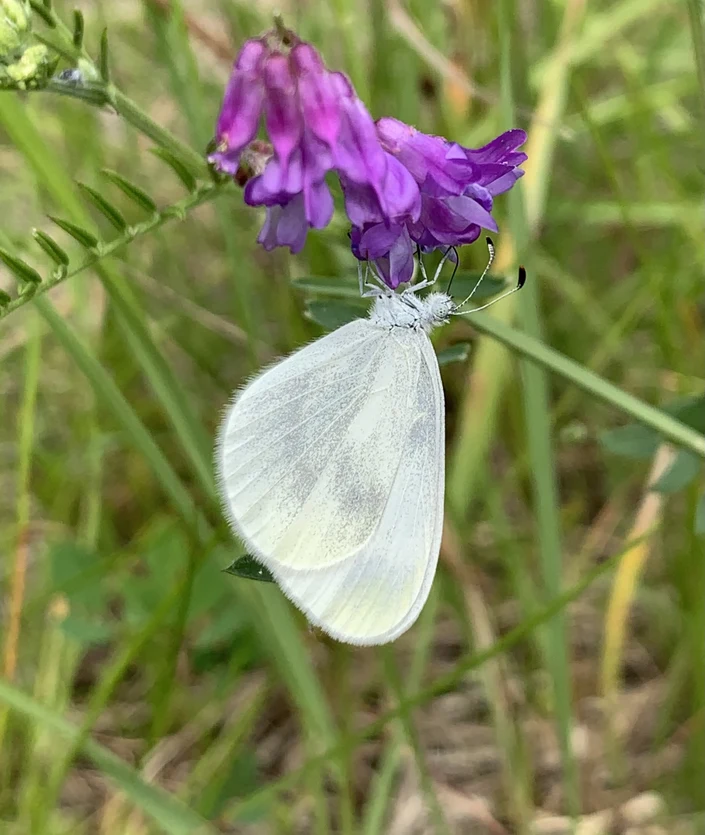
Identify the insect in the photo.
Leptidea sinapis/juvernica
